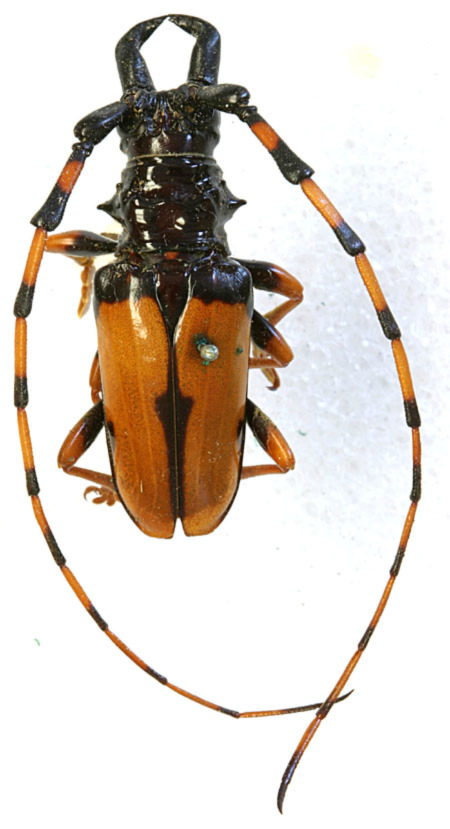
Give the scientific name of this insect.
Dendrobias virens
